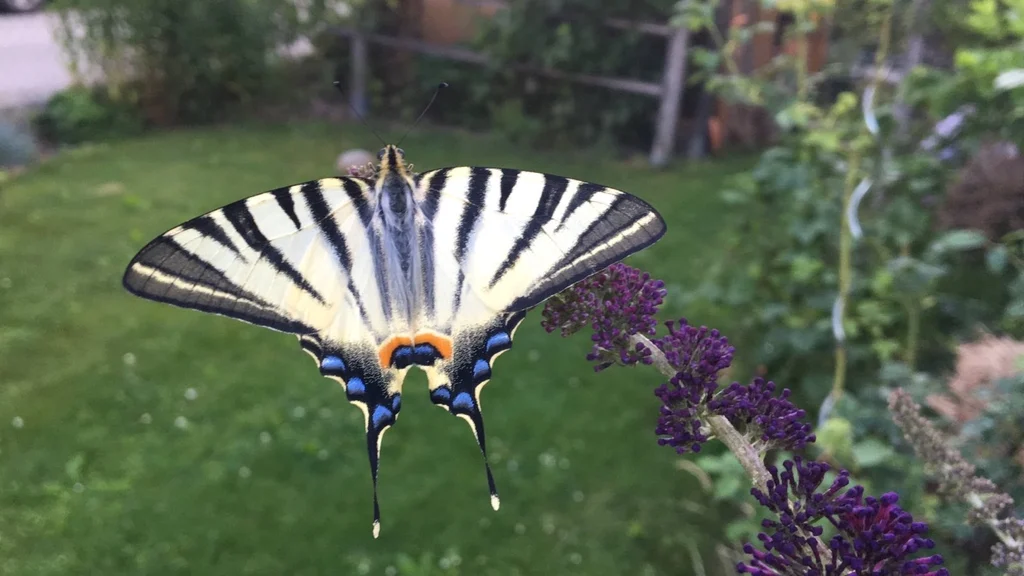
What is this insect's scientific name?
Iphiclides podalirius
